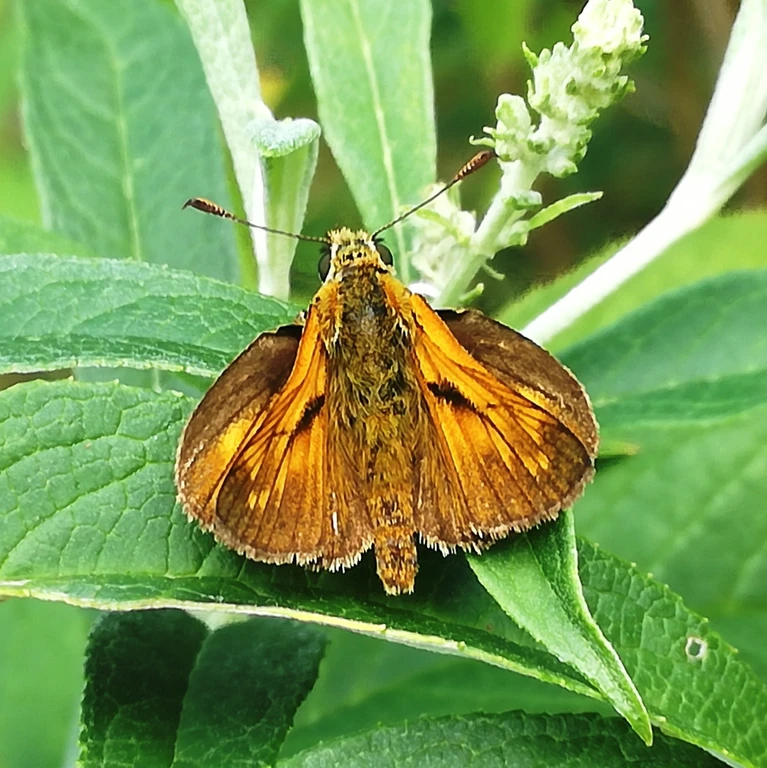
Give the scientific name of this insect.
Ochlodes sylvanus (also Ochlodes venata)
